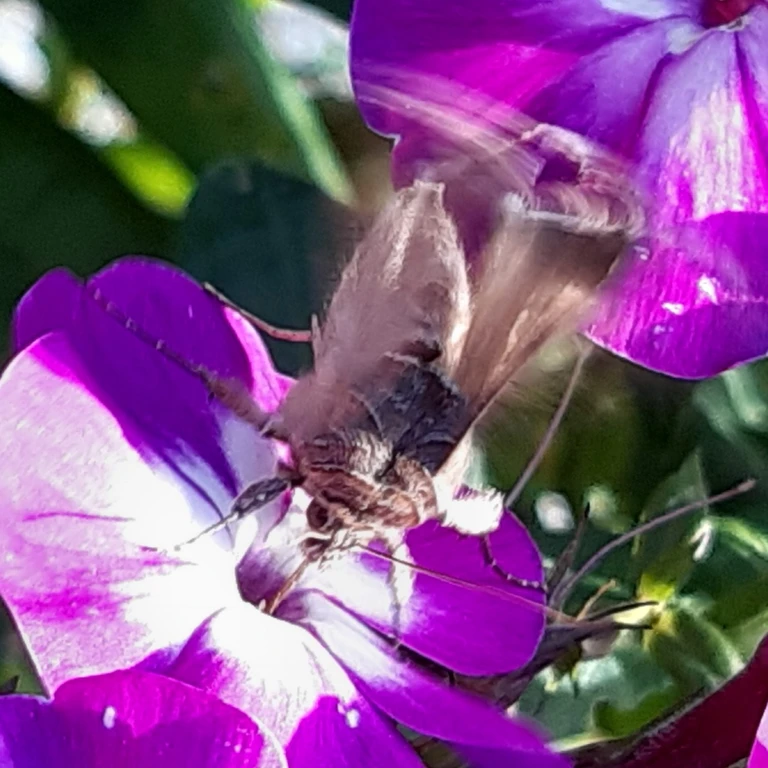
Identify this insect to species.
Autographa gamma
